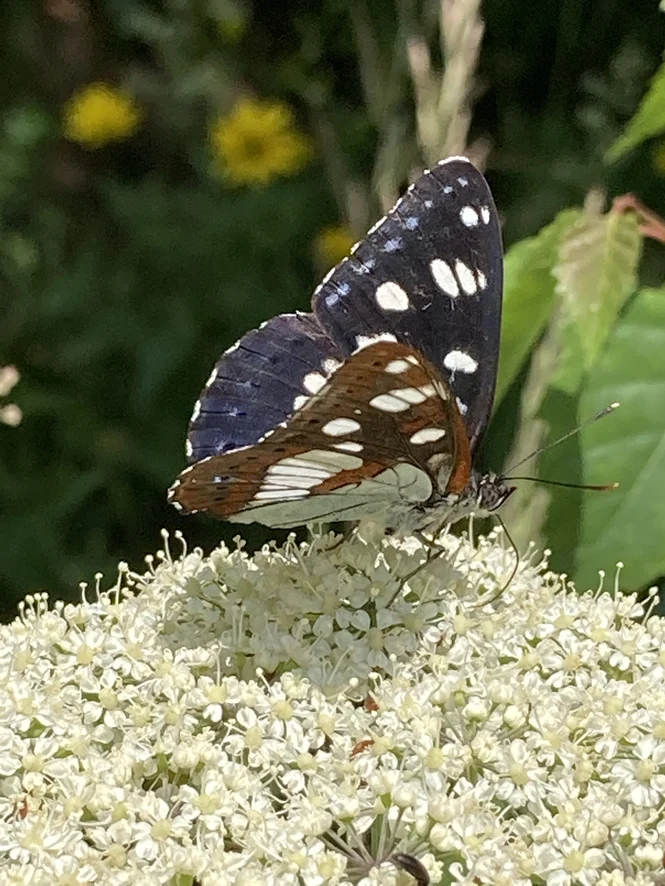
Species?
Limenitis reducta
